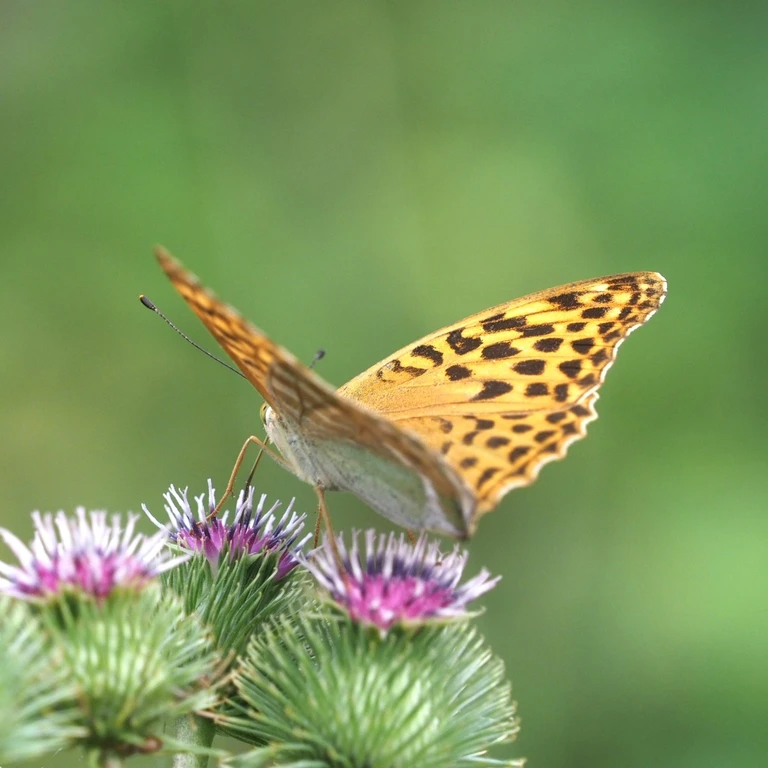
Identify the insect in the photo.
Argynnis paphia
